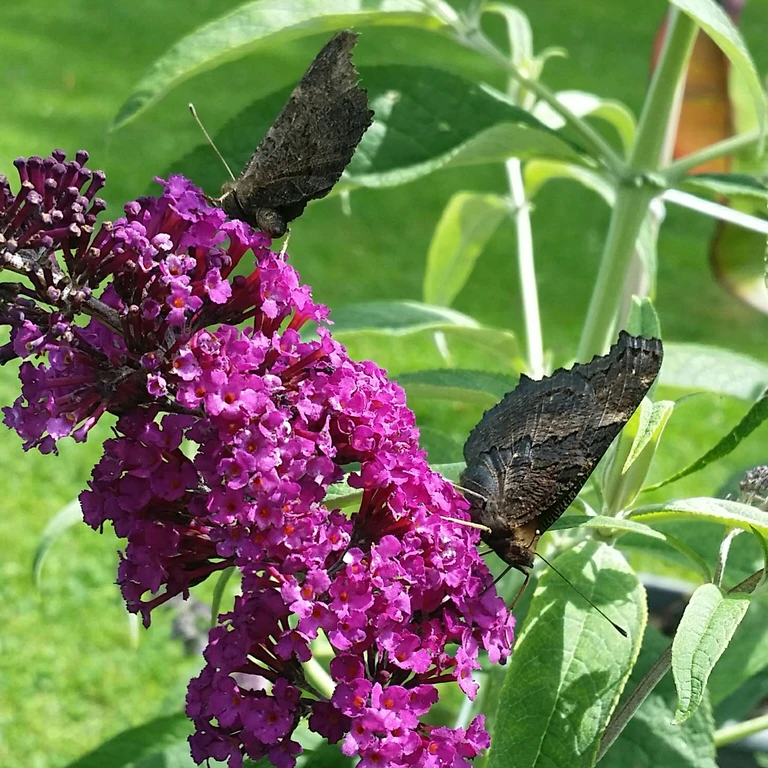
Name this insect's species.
Aglais io
